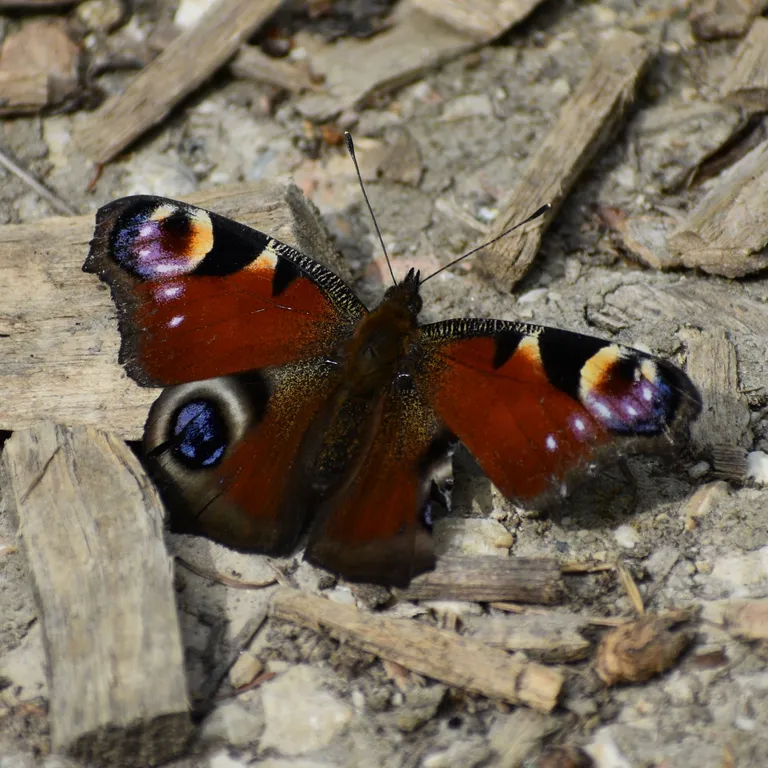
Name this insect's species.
Aglais io
